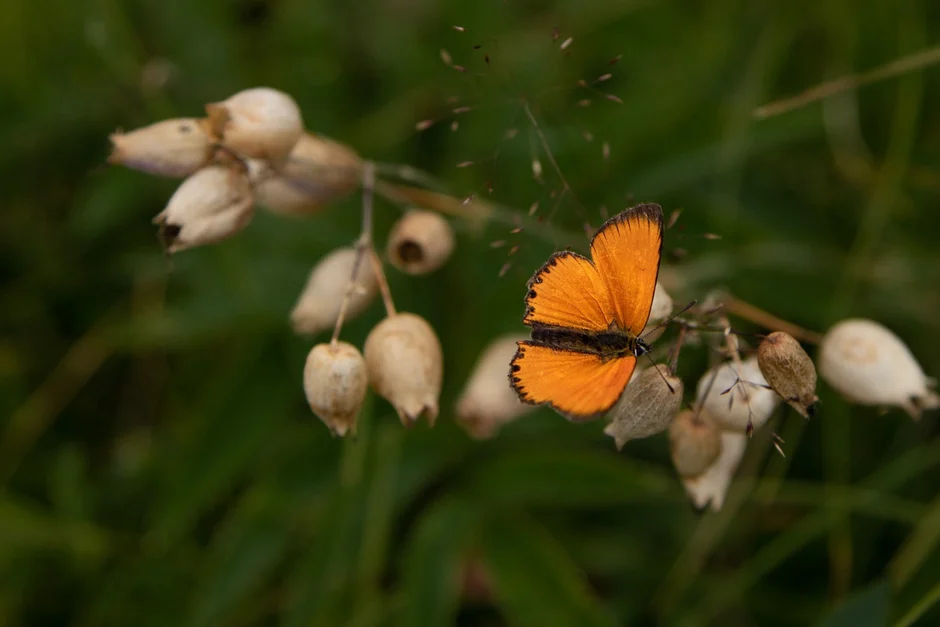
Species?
Lycaena virgaureae
